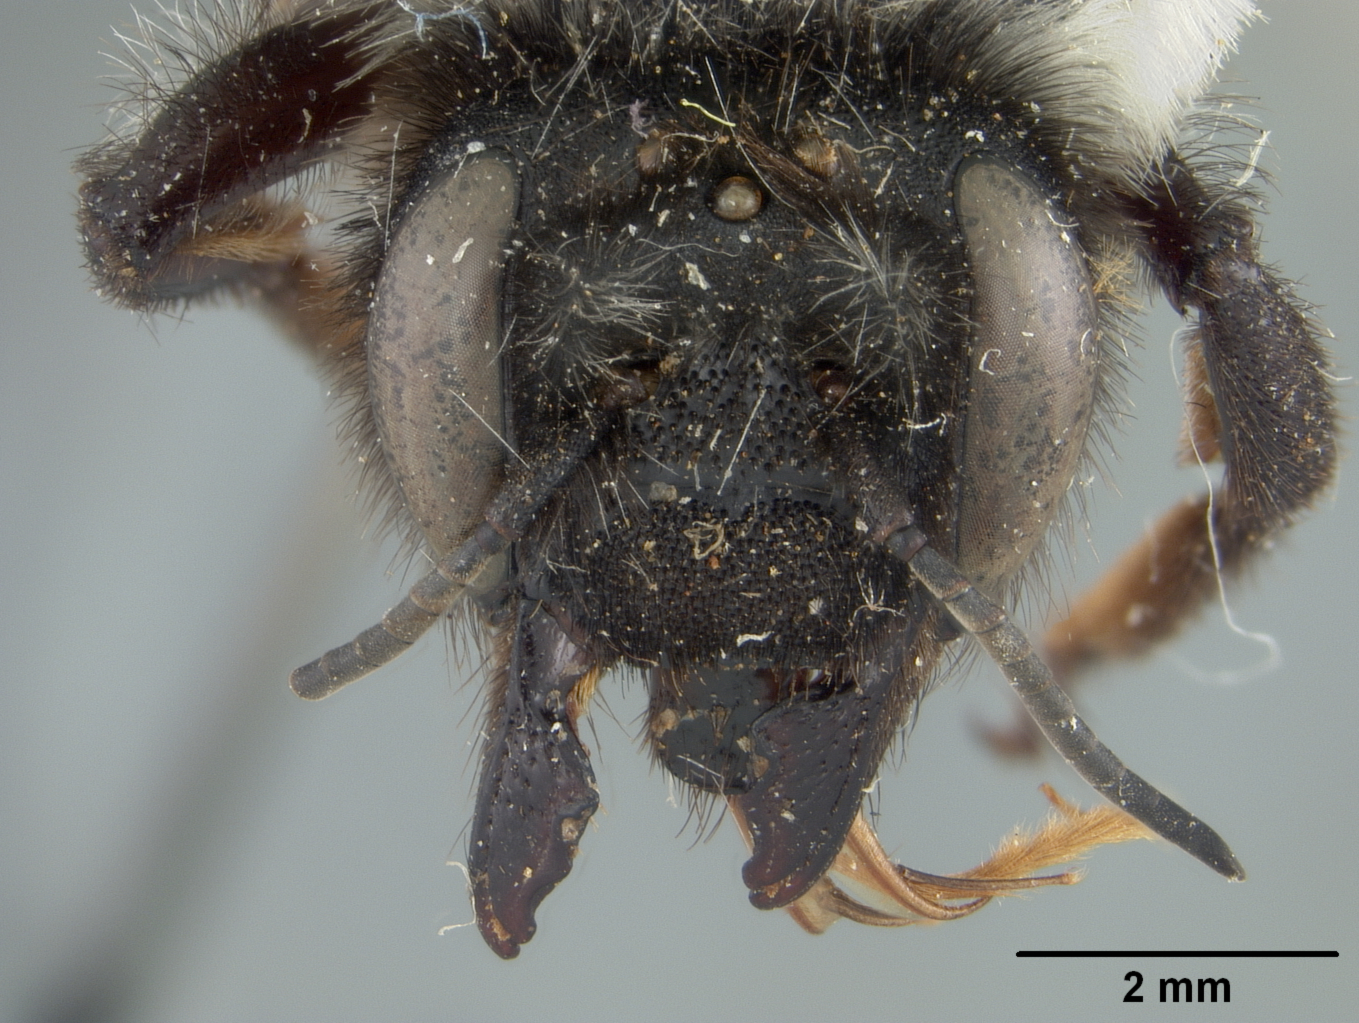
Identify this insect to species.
Cressoniella golbachi
